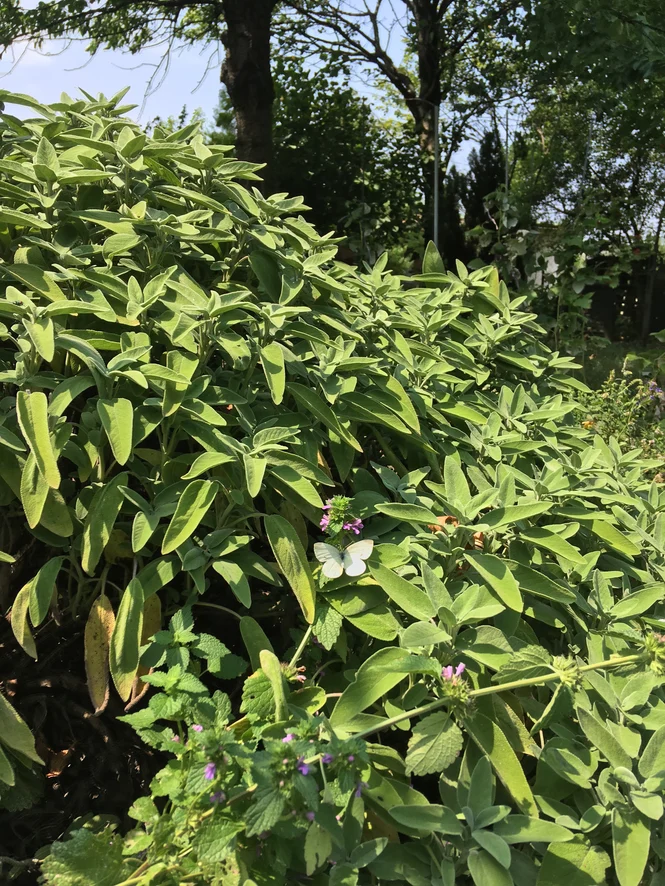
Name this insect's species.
Pieris rapae
